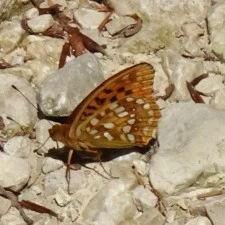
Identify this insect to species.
Fabriciana adippe
